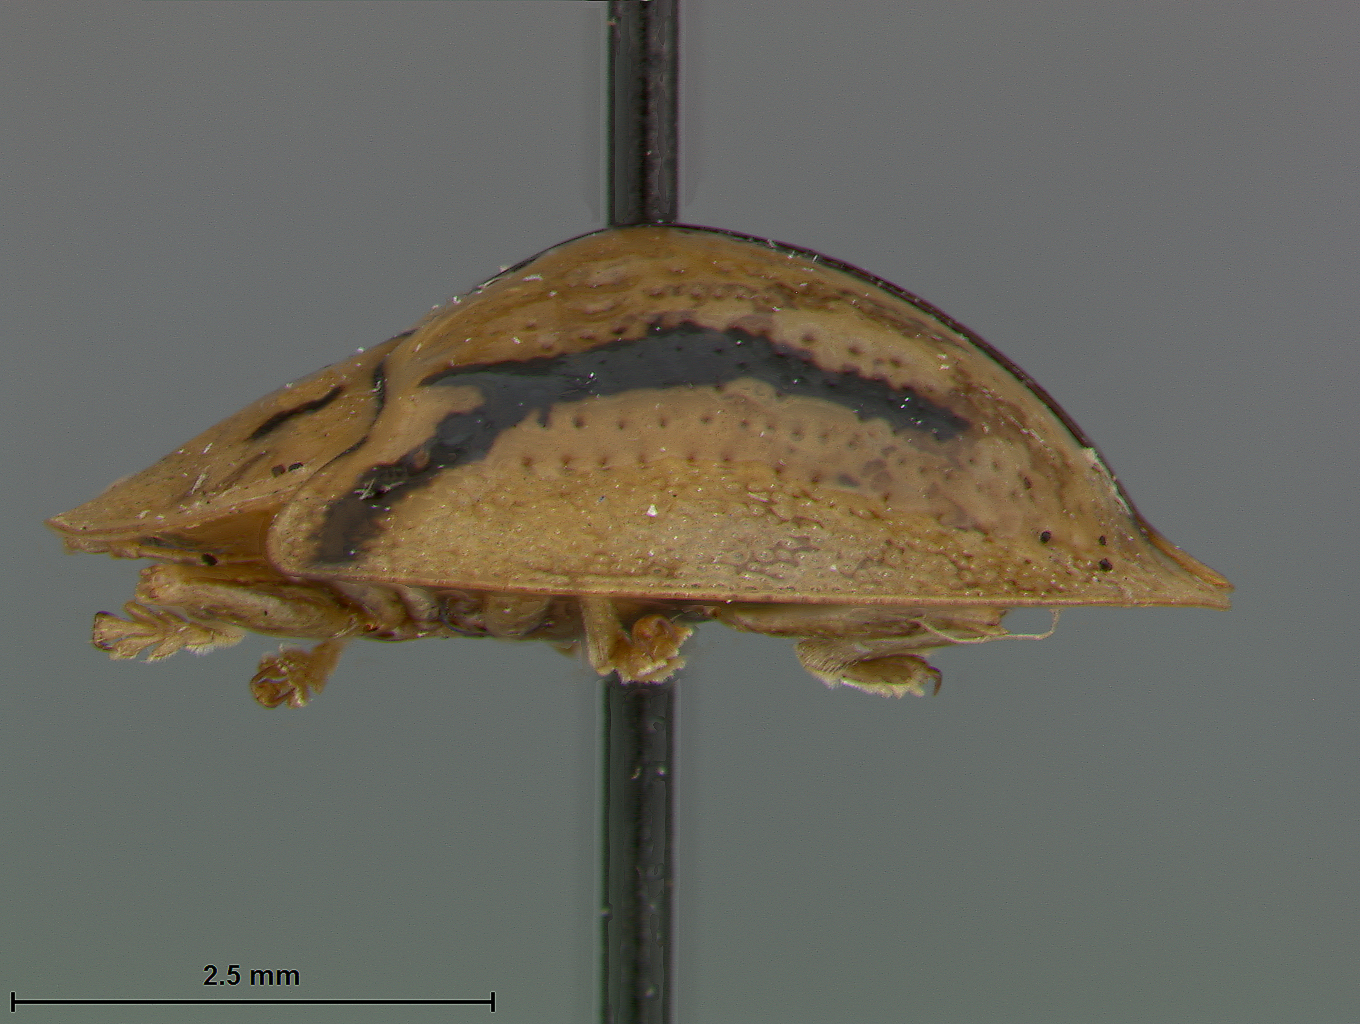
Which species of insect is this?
Chirida bohemani (also Chariditis bohemani)
